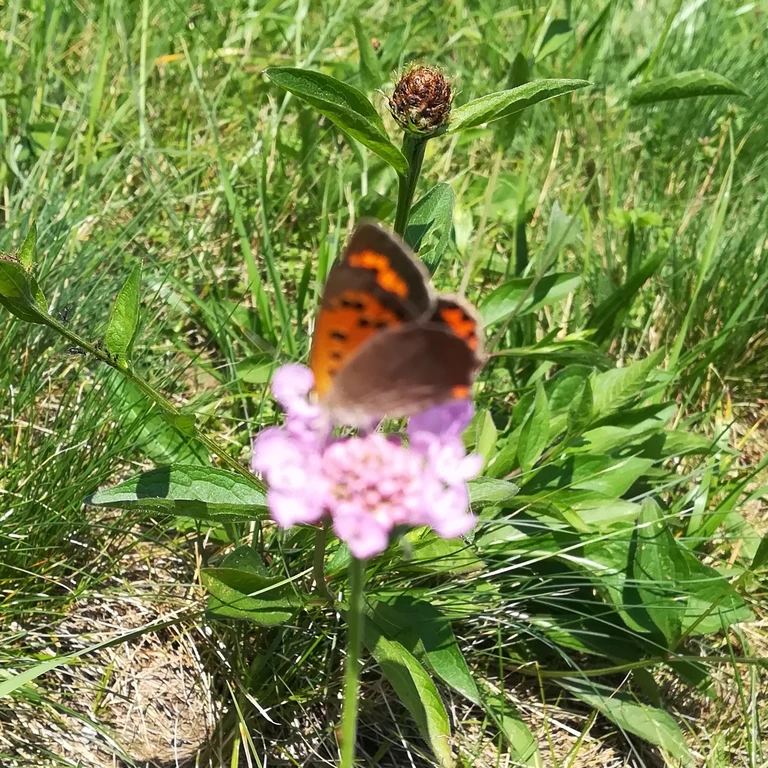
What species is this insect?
Lycaena phlaeas
